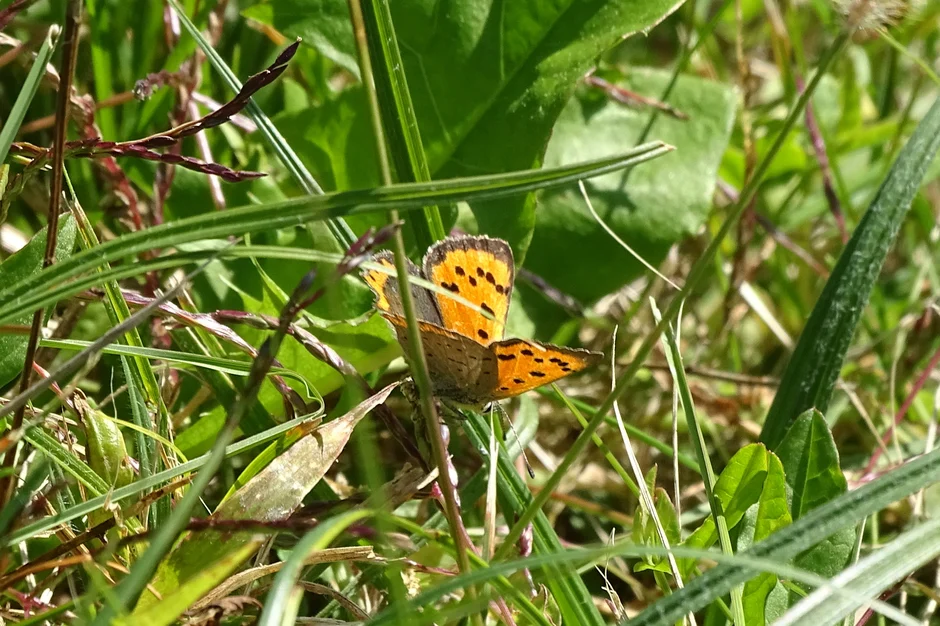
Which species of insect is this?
Lycaena phlaeas
